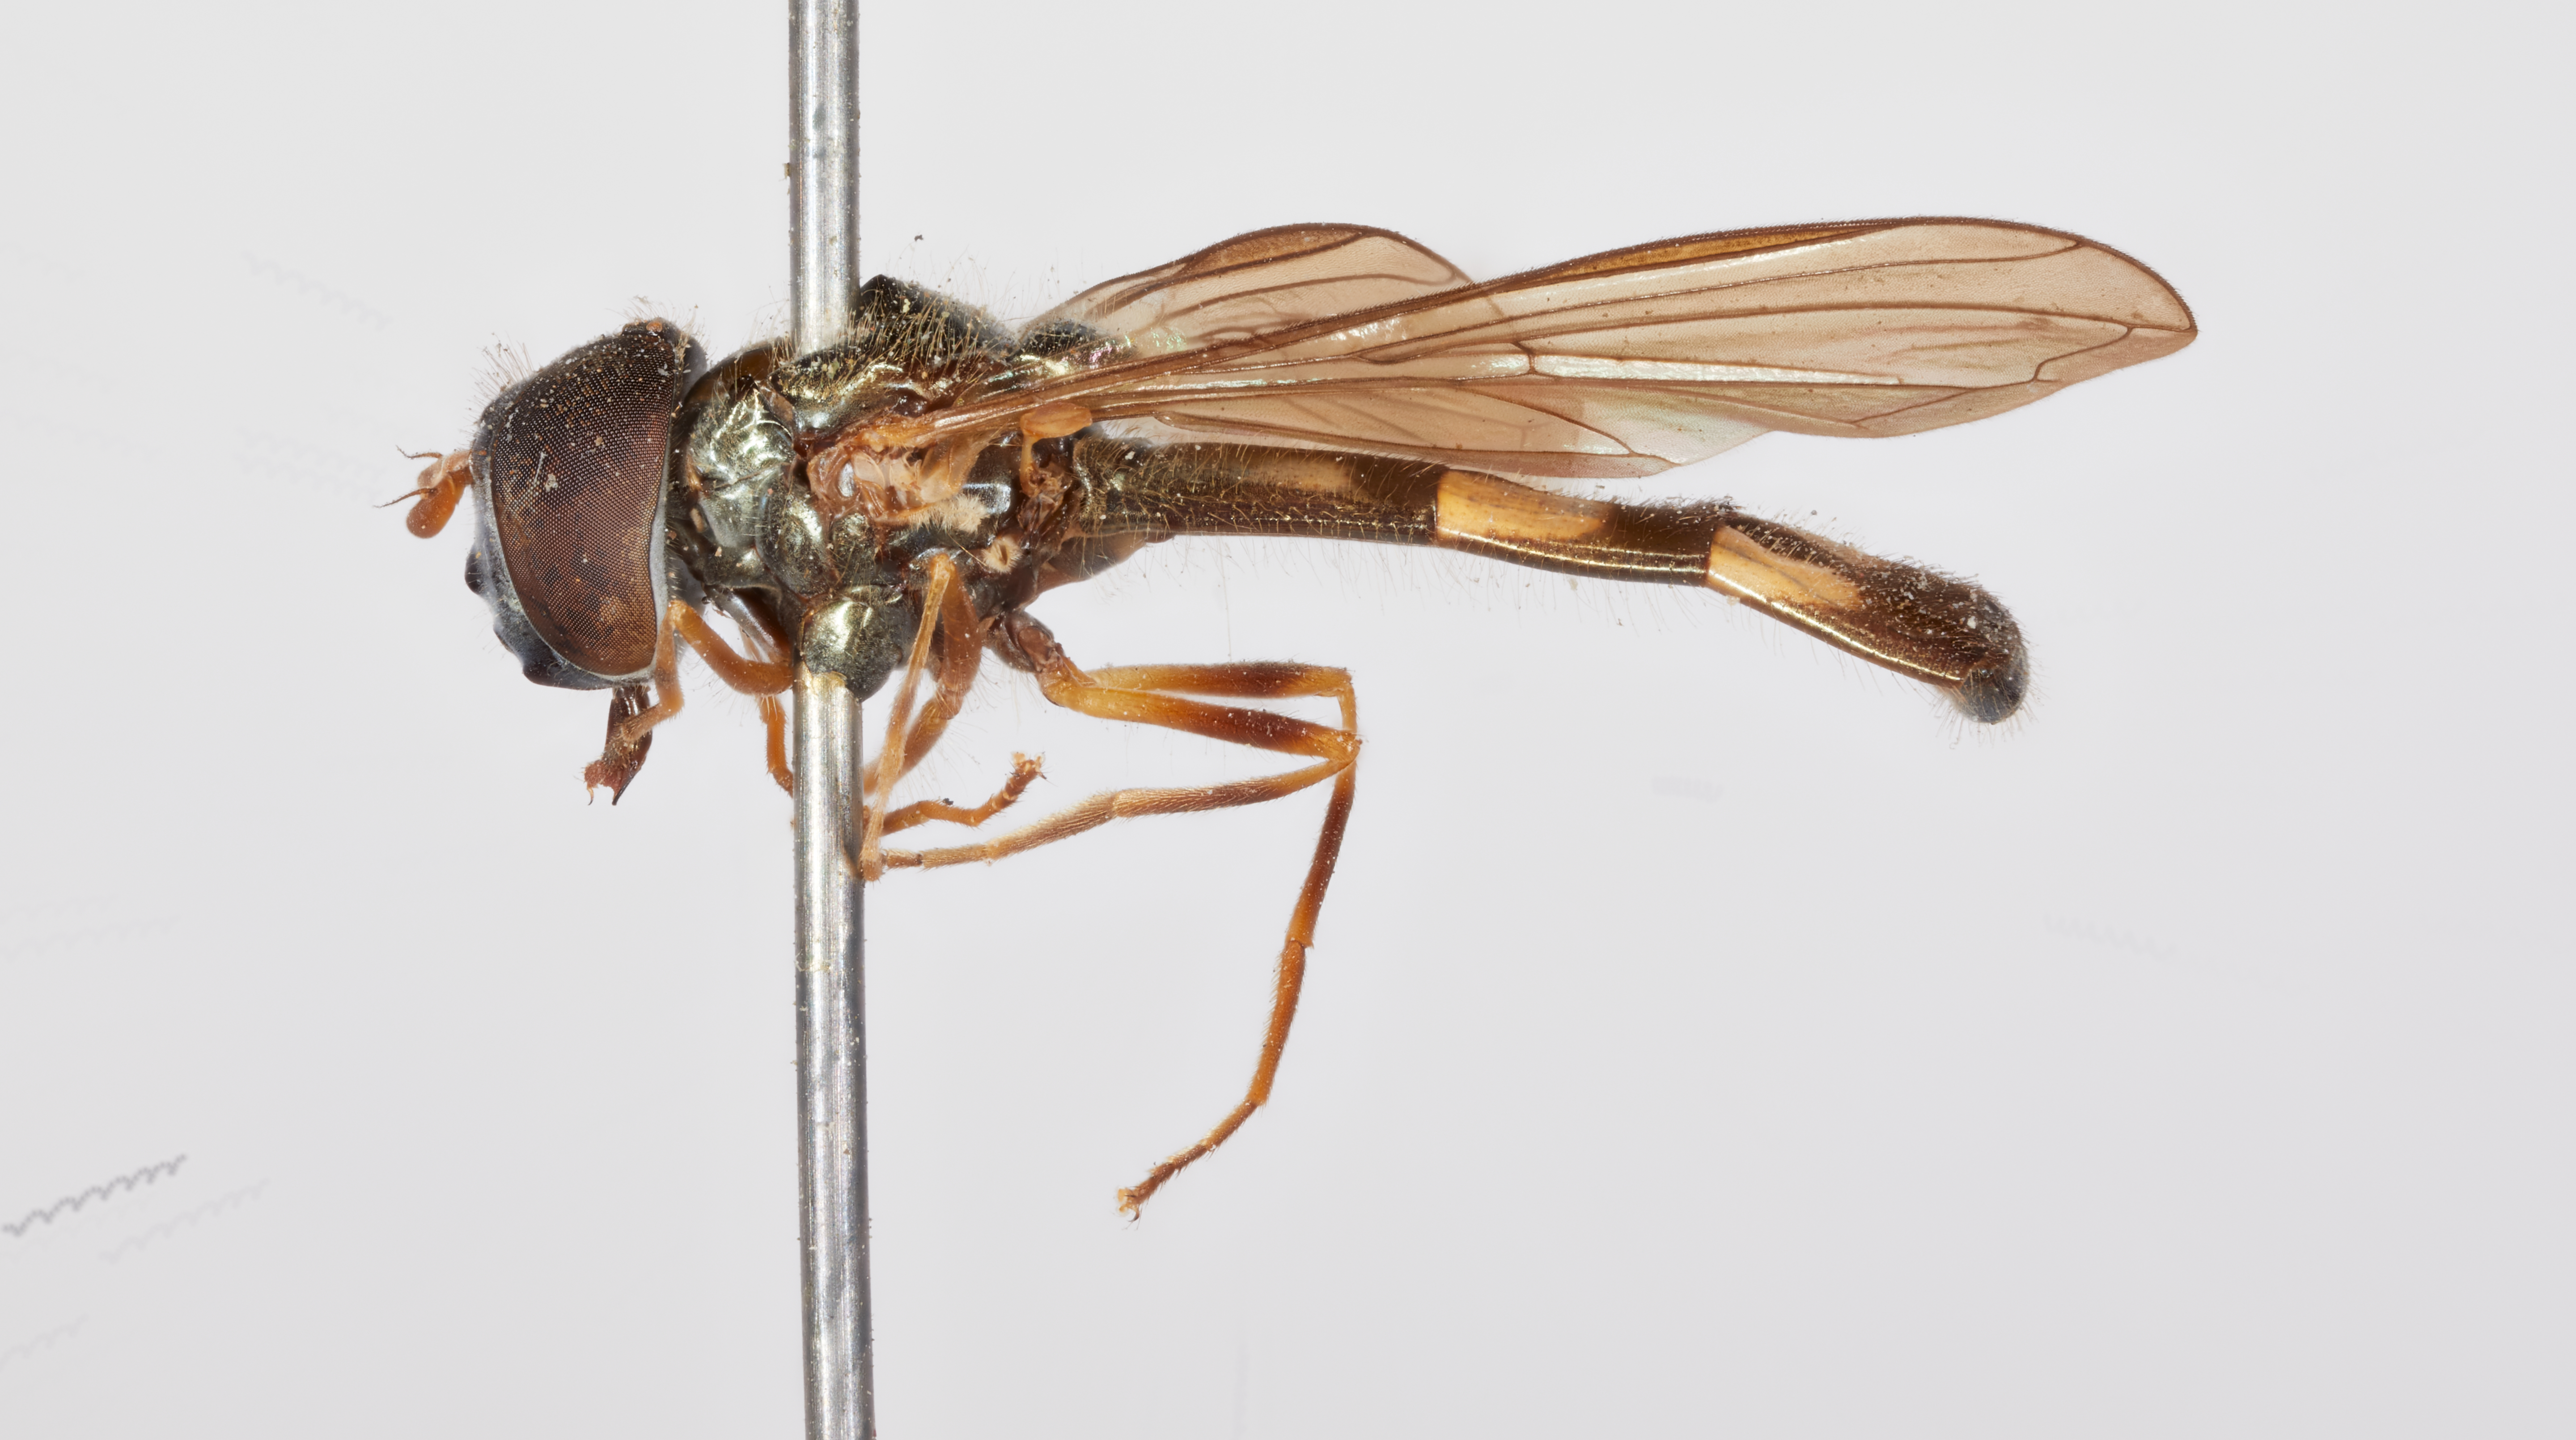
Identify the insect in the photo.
Melanostoma angustatum
